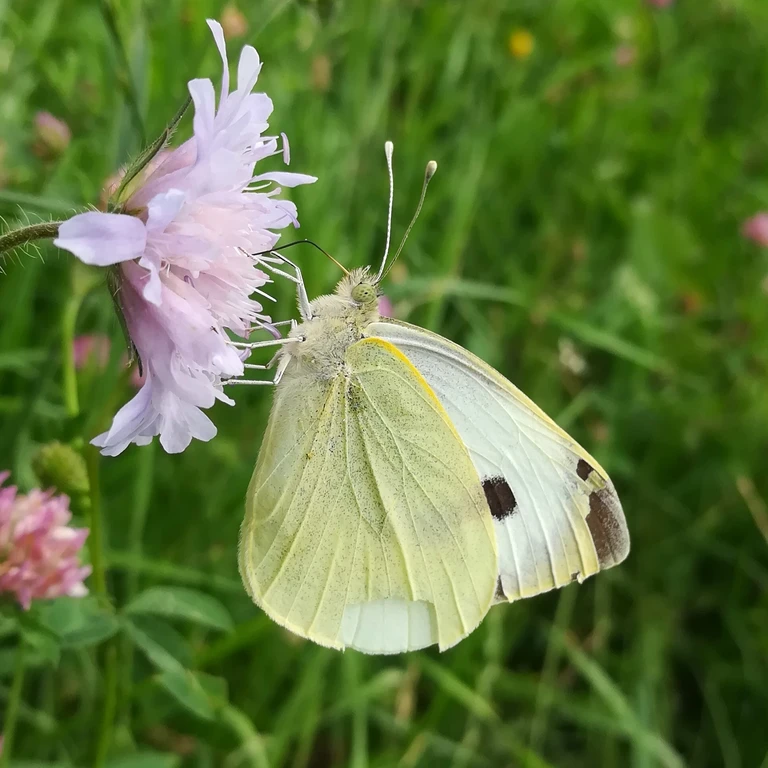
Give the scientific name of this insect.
Pieris brassicae
